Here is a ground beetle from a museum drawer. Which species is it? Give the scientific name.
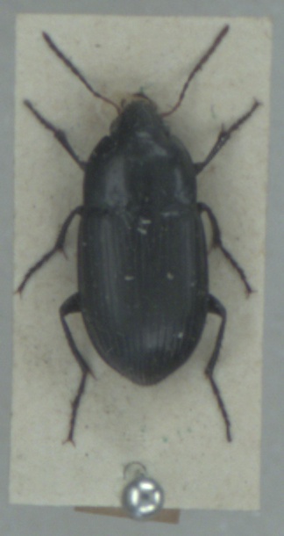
Amara ovata
